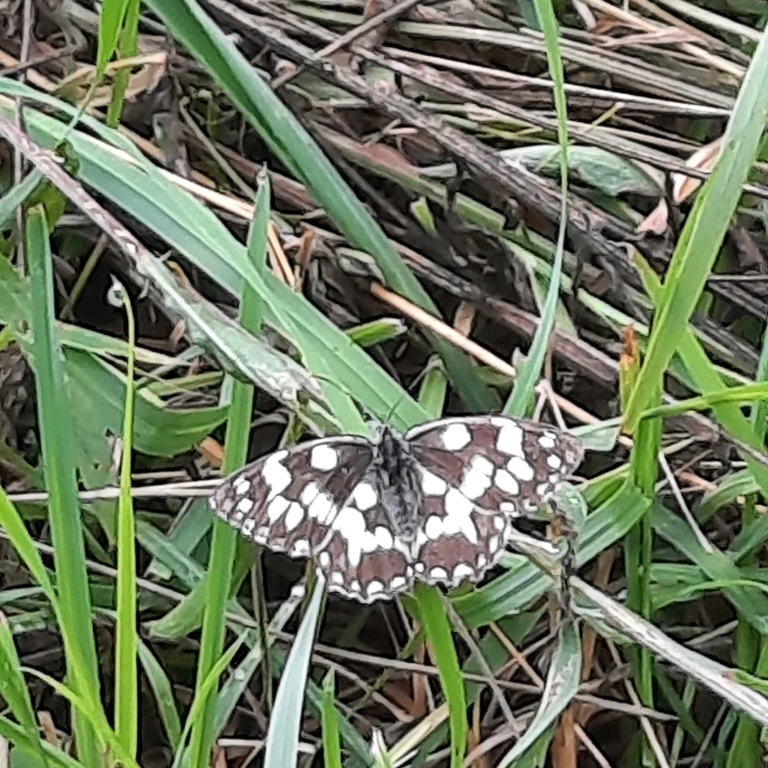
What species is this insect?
Melanargia galathea
